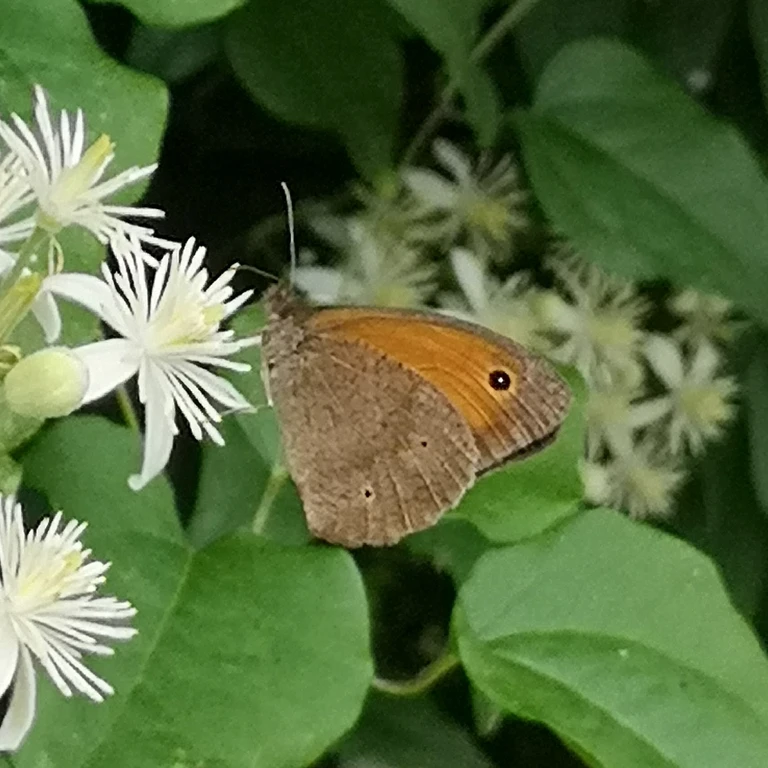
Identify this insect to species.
Maniola jurtina
